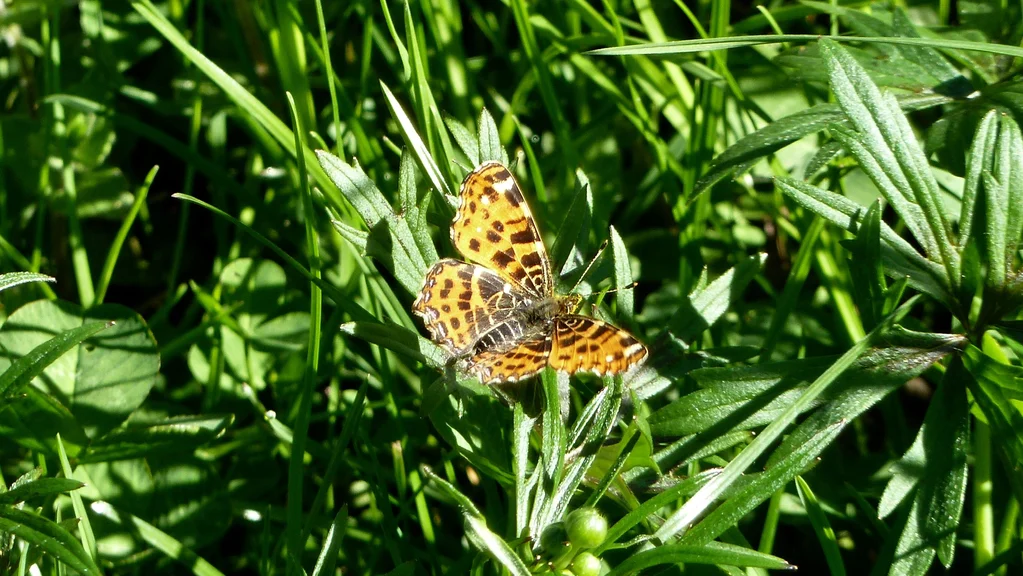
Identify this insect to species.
Araschnia levana
